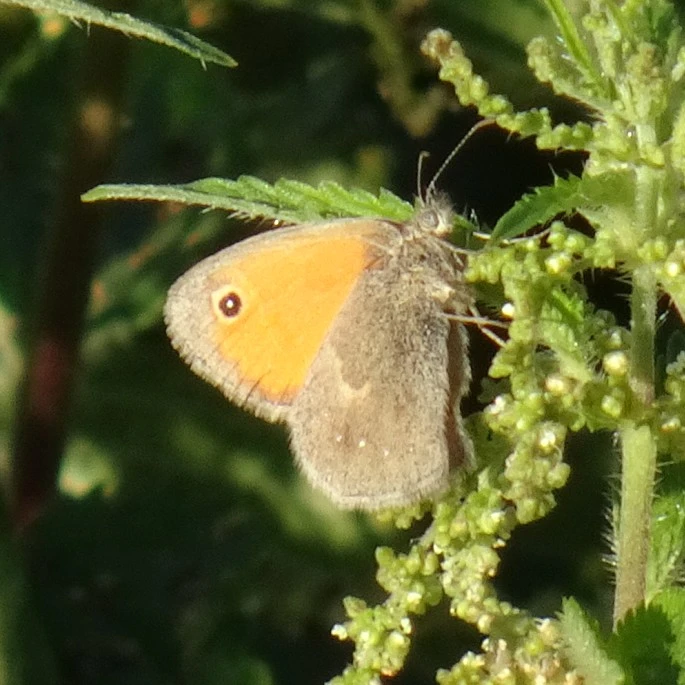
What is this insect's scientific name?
Coenonympha pamphilus
